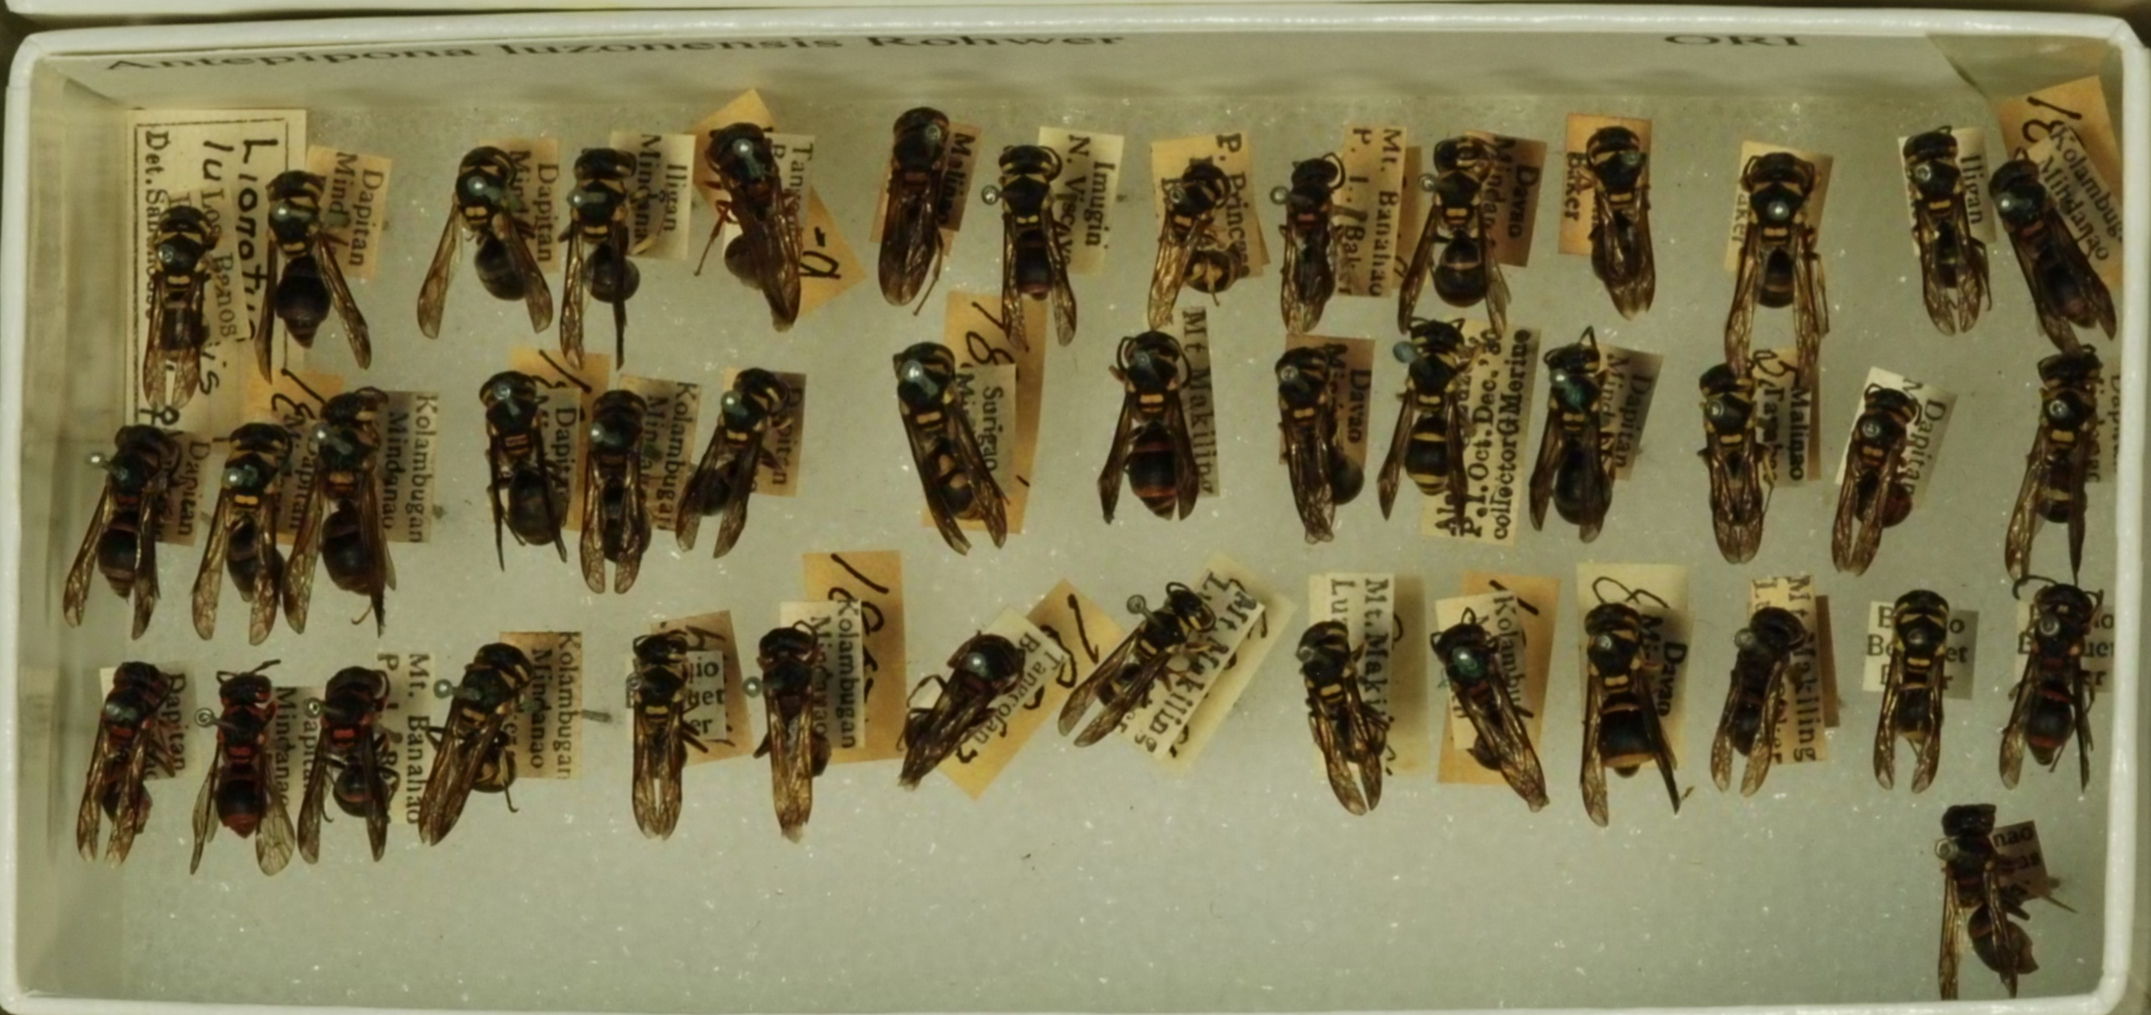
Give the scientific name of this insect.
Antepipona luzonensis
